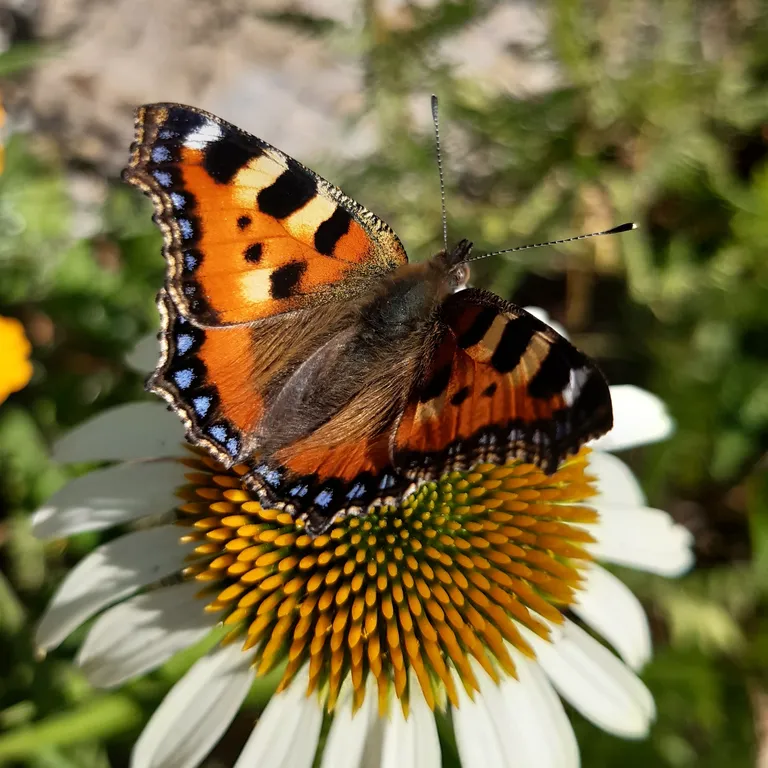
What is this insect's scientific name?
Aglais urticae
